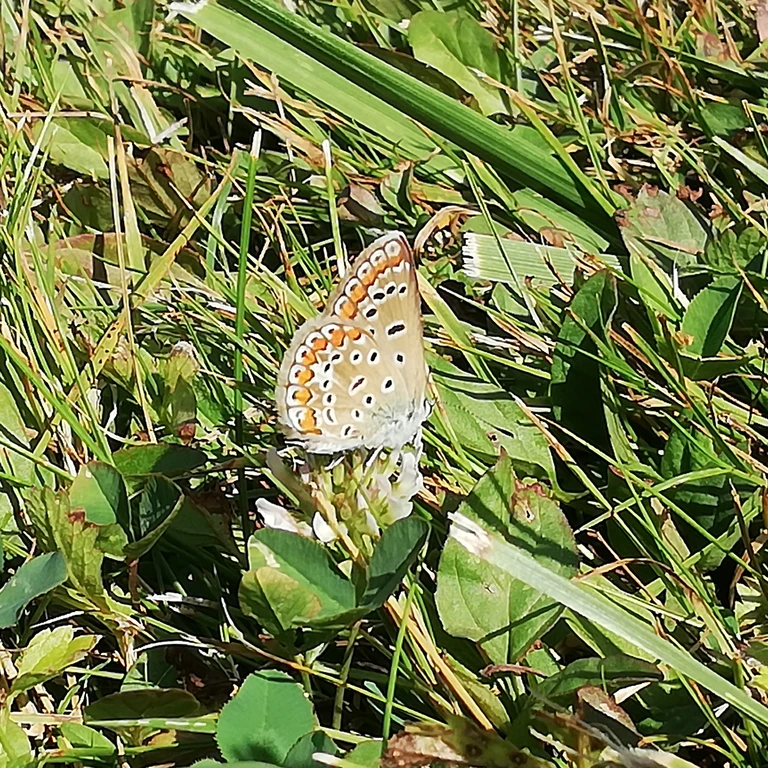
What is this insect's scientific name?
Polyommatus icarus
